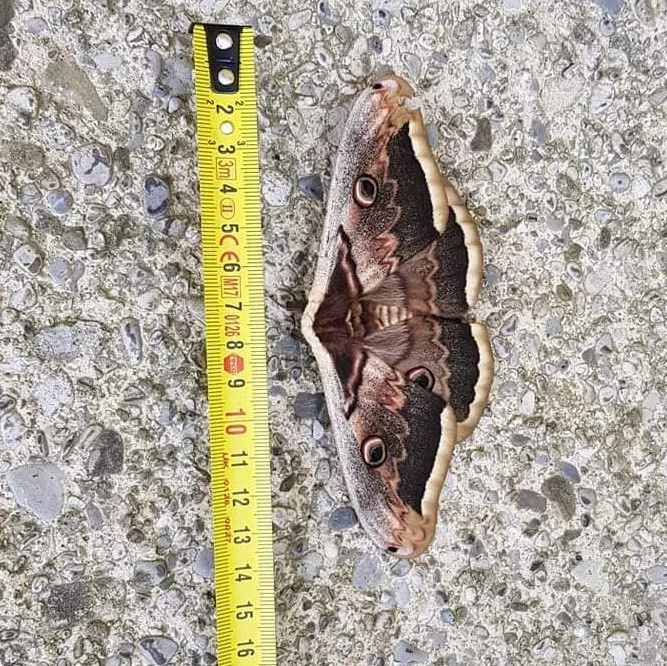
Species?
Saturnia pyri
